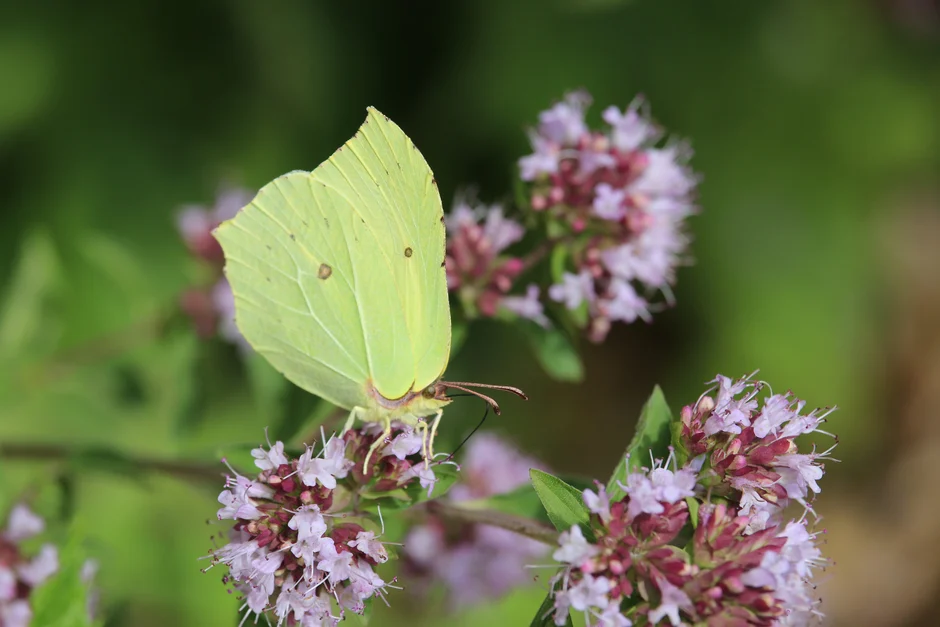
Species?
Gonepteryx rhamni
